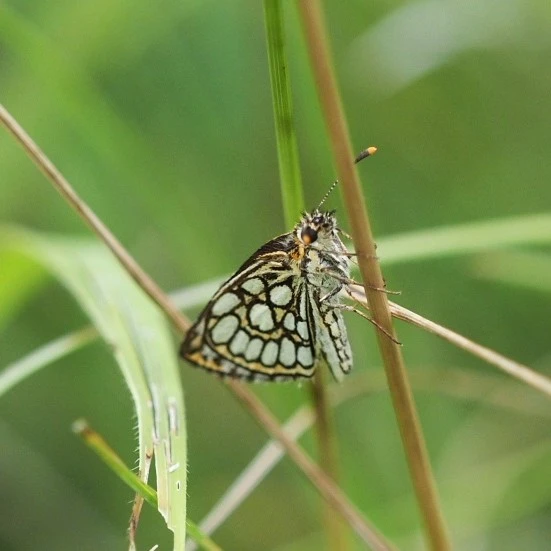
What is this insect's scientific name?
Heteropterus morpheus
